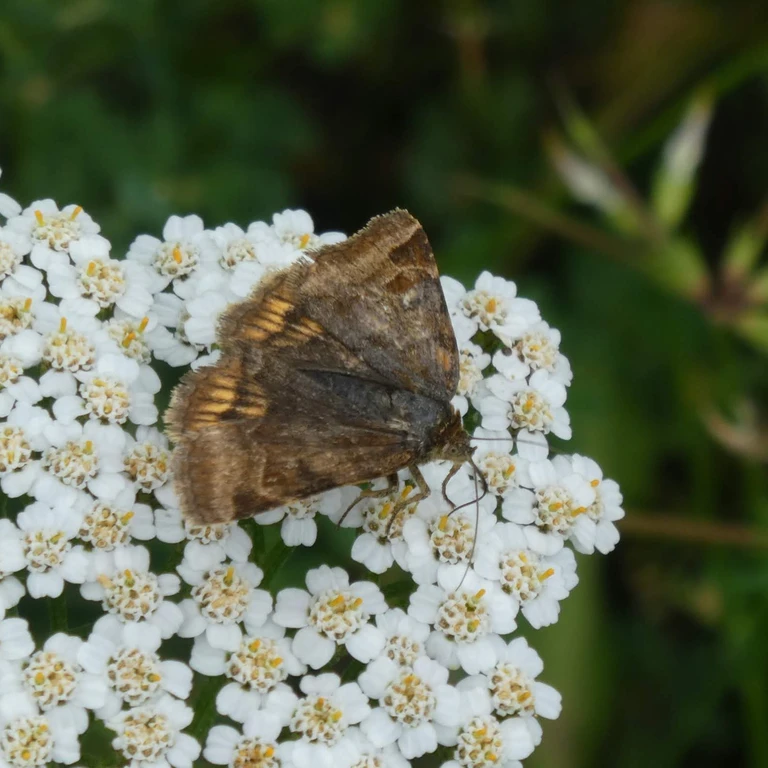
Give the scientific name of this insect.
Euclidia glyphica
